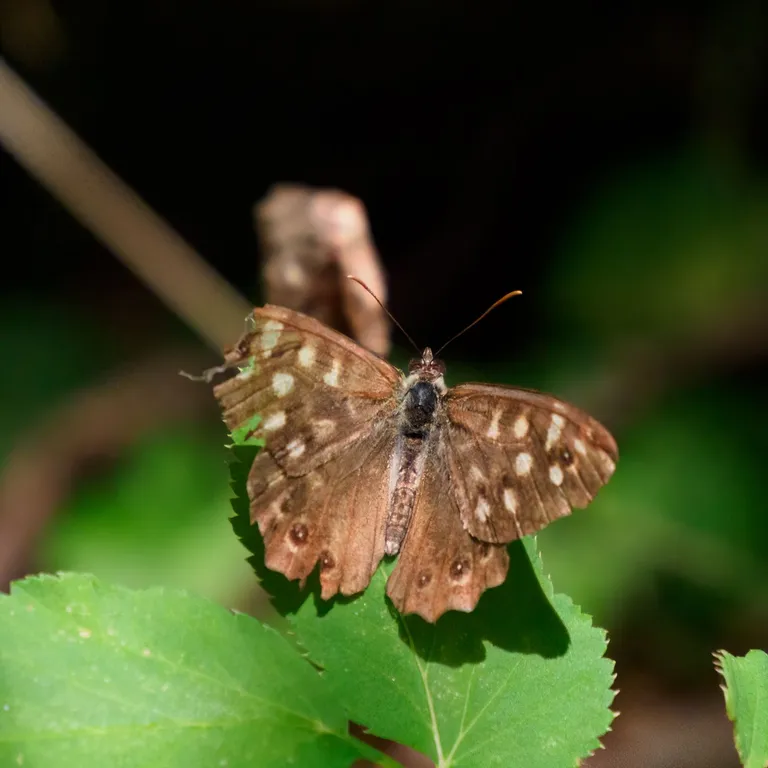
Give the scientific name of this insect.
Pararge aegeria
